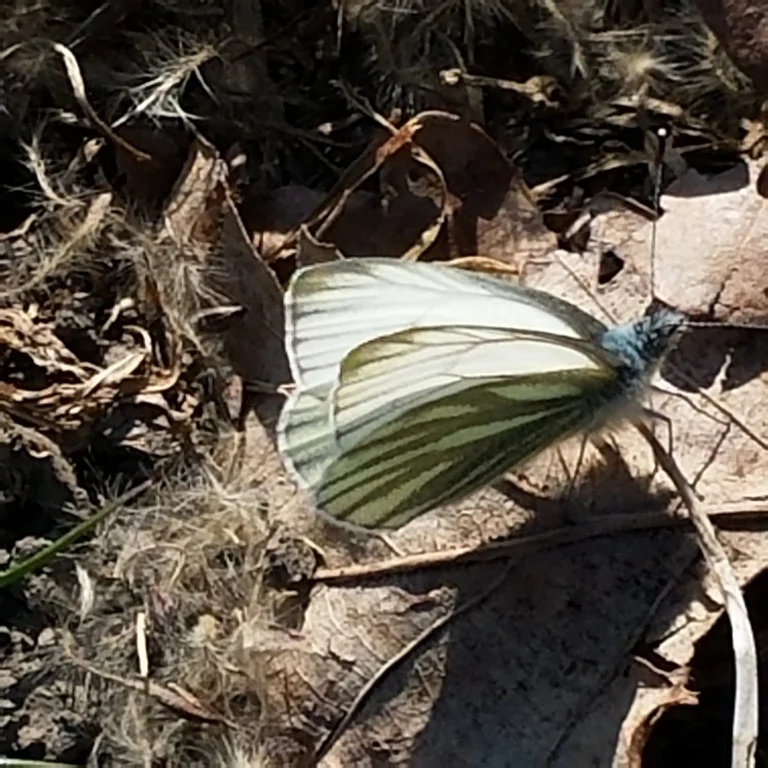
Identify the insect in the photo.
Pieris napi
